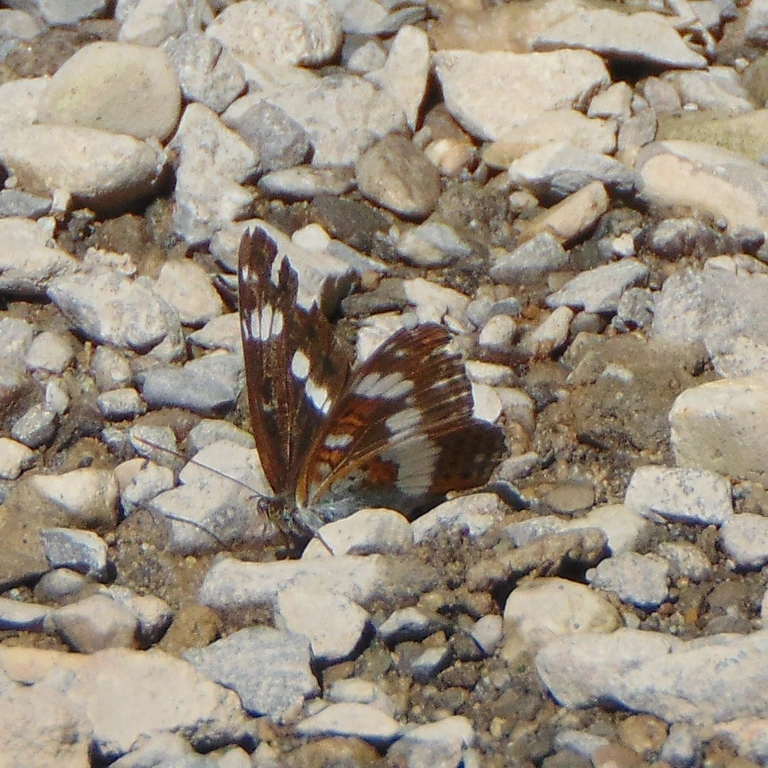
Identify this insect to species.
Limenitis camilla (also Ladoga camilla)
